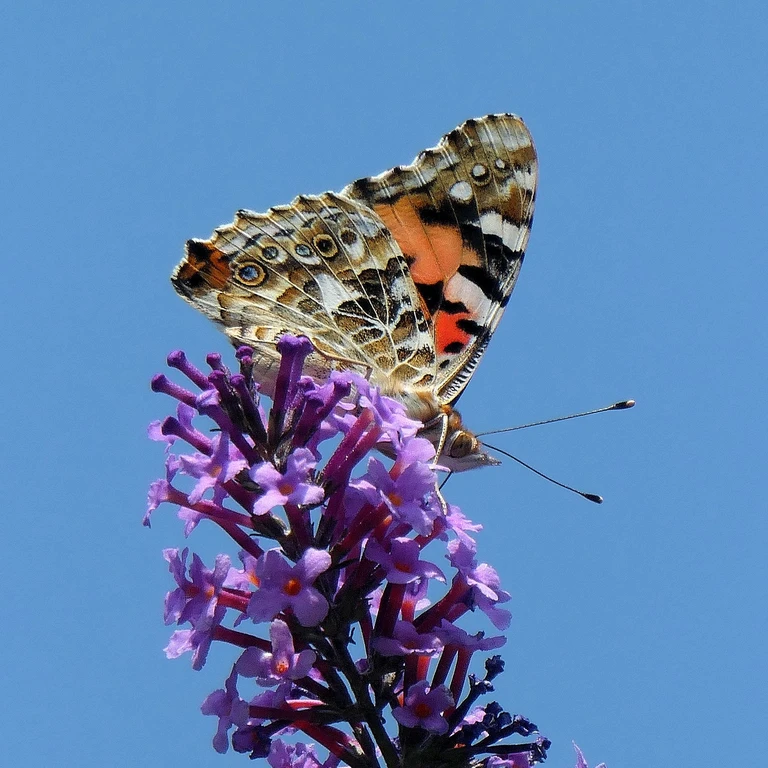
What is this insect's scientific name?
Vanessa cardui
